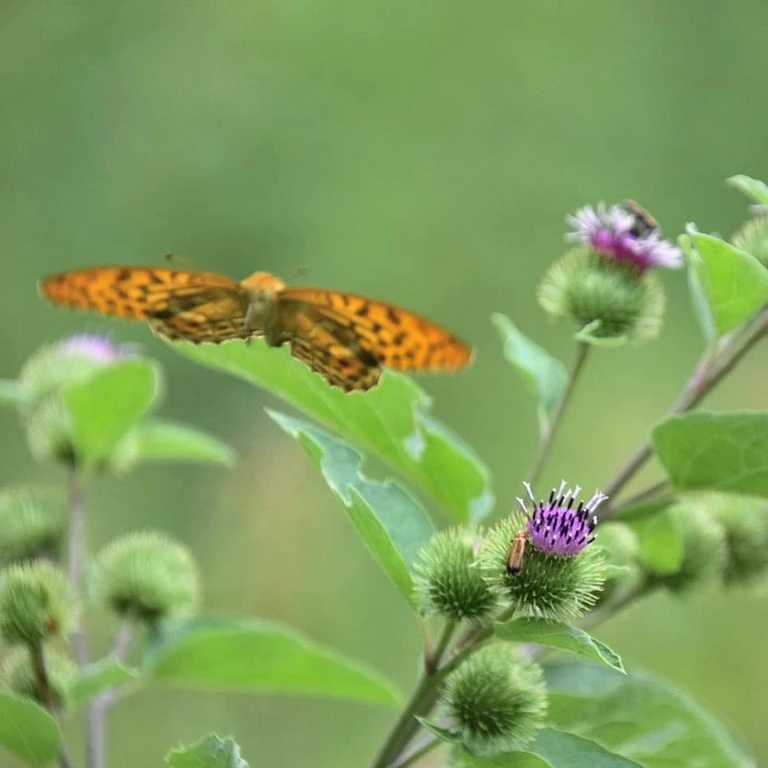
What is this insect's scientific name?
Argynnis paphia
